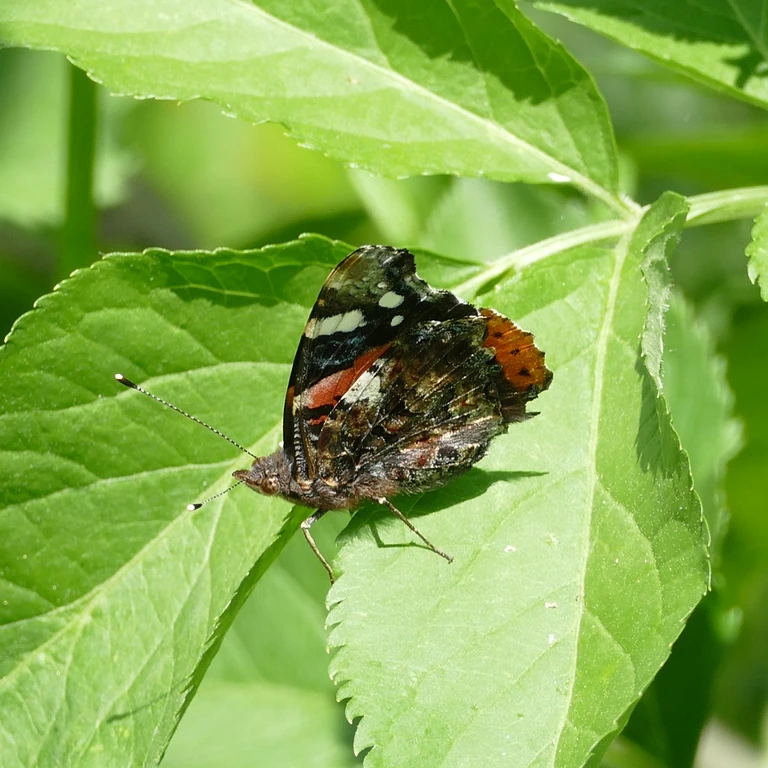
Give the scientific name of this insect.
Vanessa atalanta
